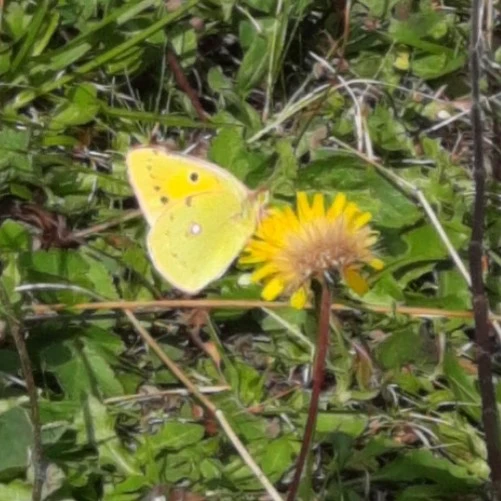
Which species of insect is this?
Colias croceus
